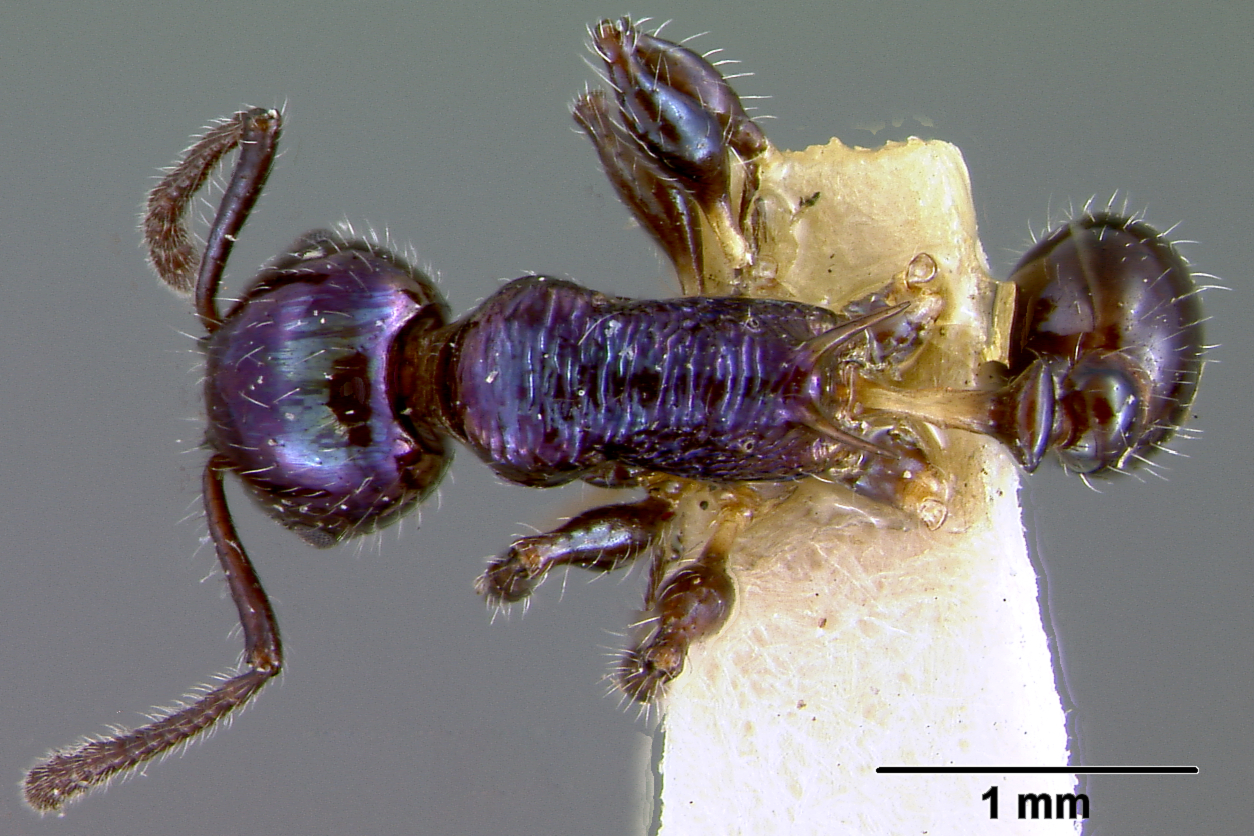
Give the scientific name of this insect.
Macromischa squamifera
